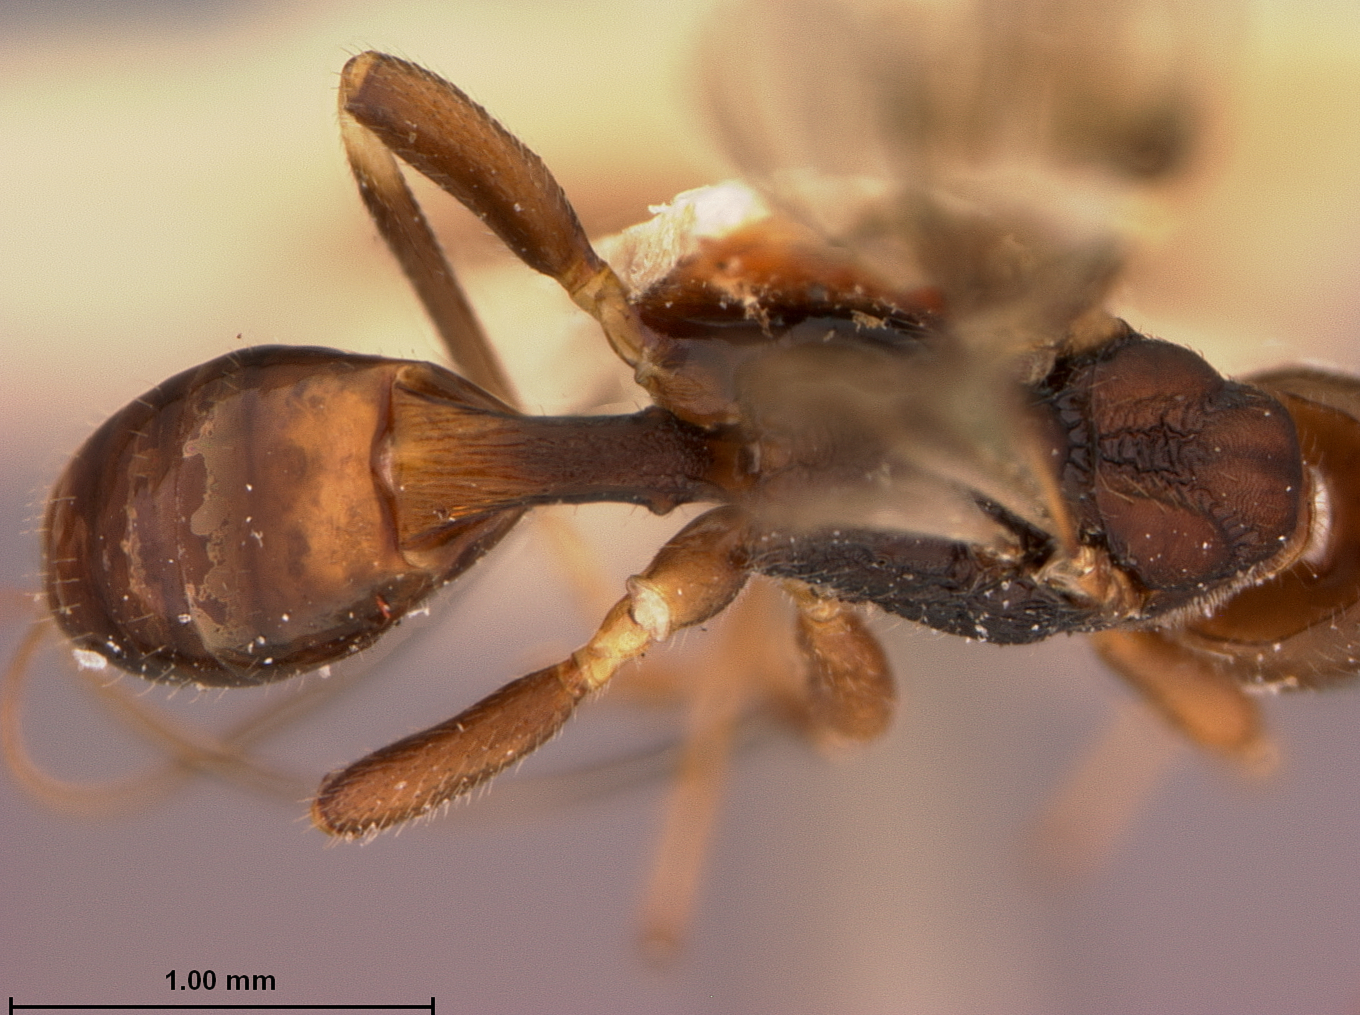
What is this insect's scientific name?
Spathius unifasciatus
